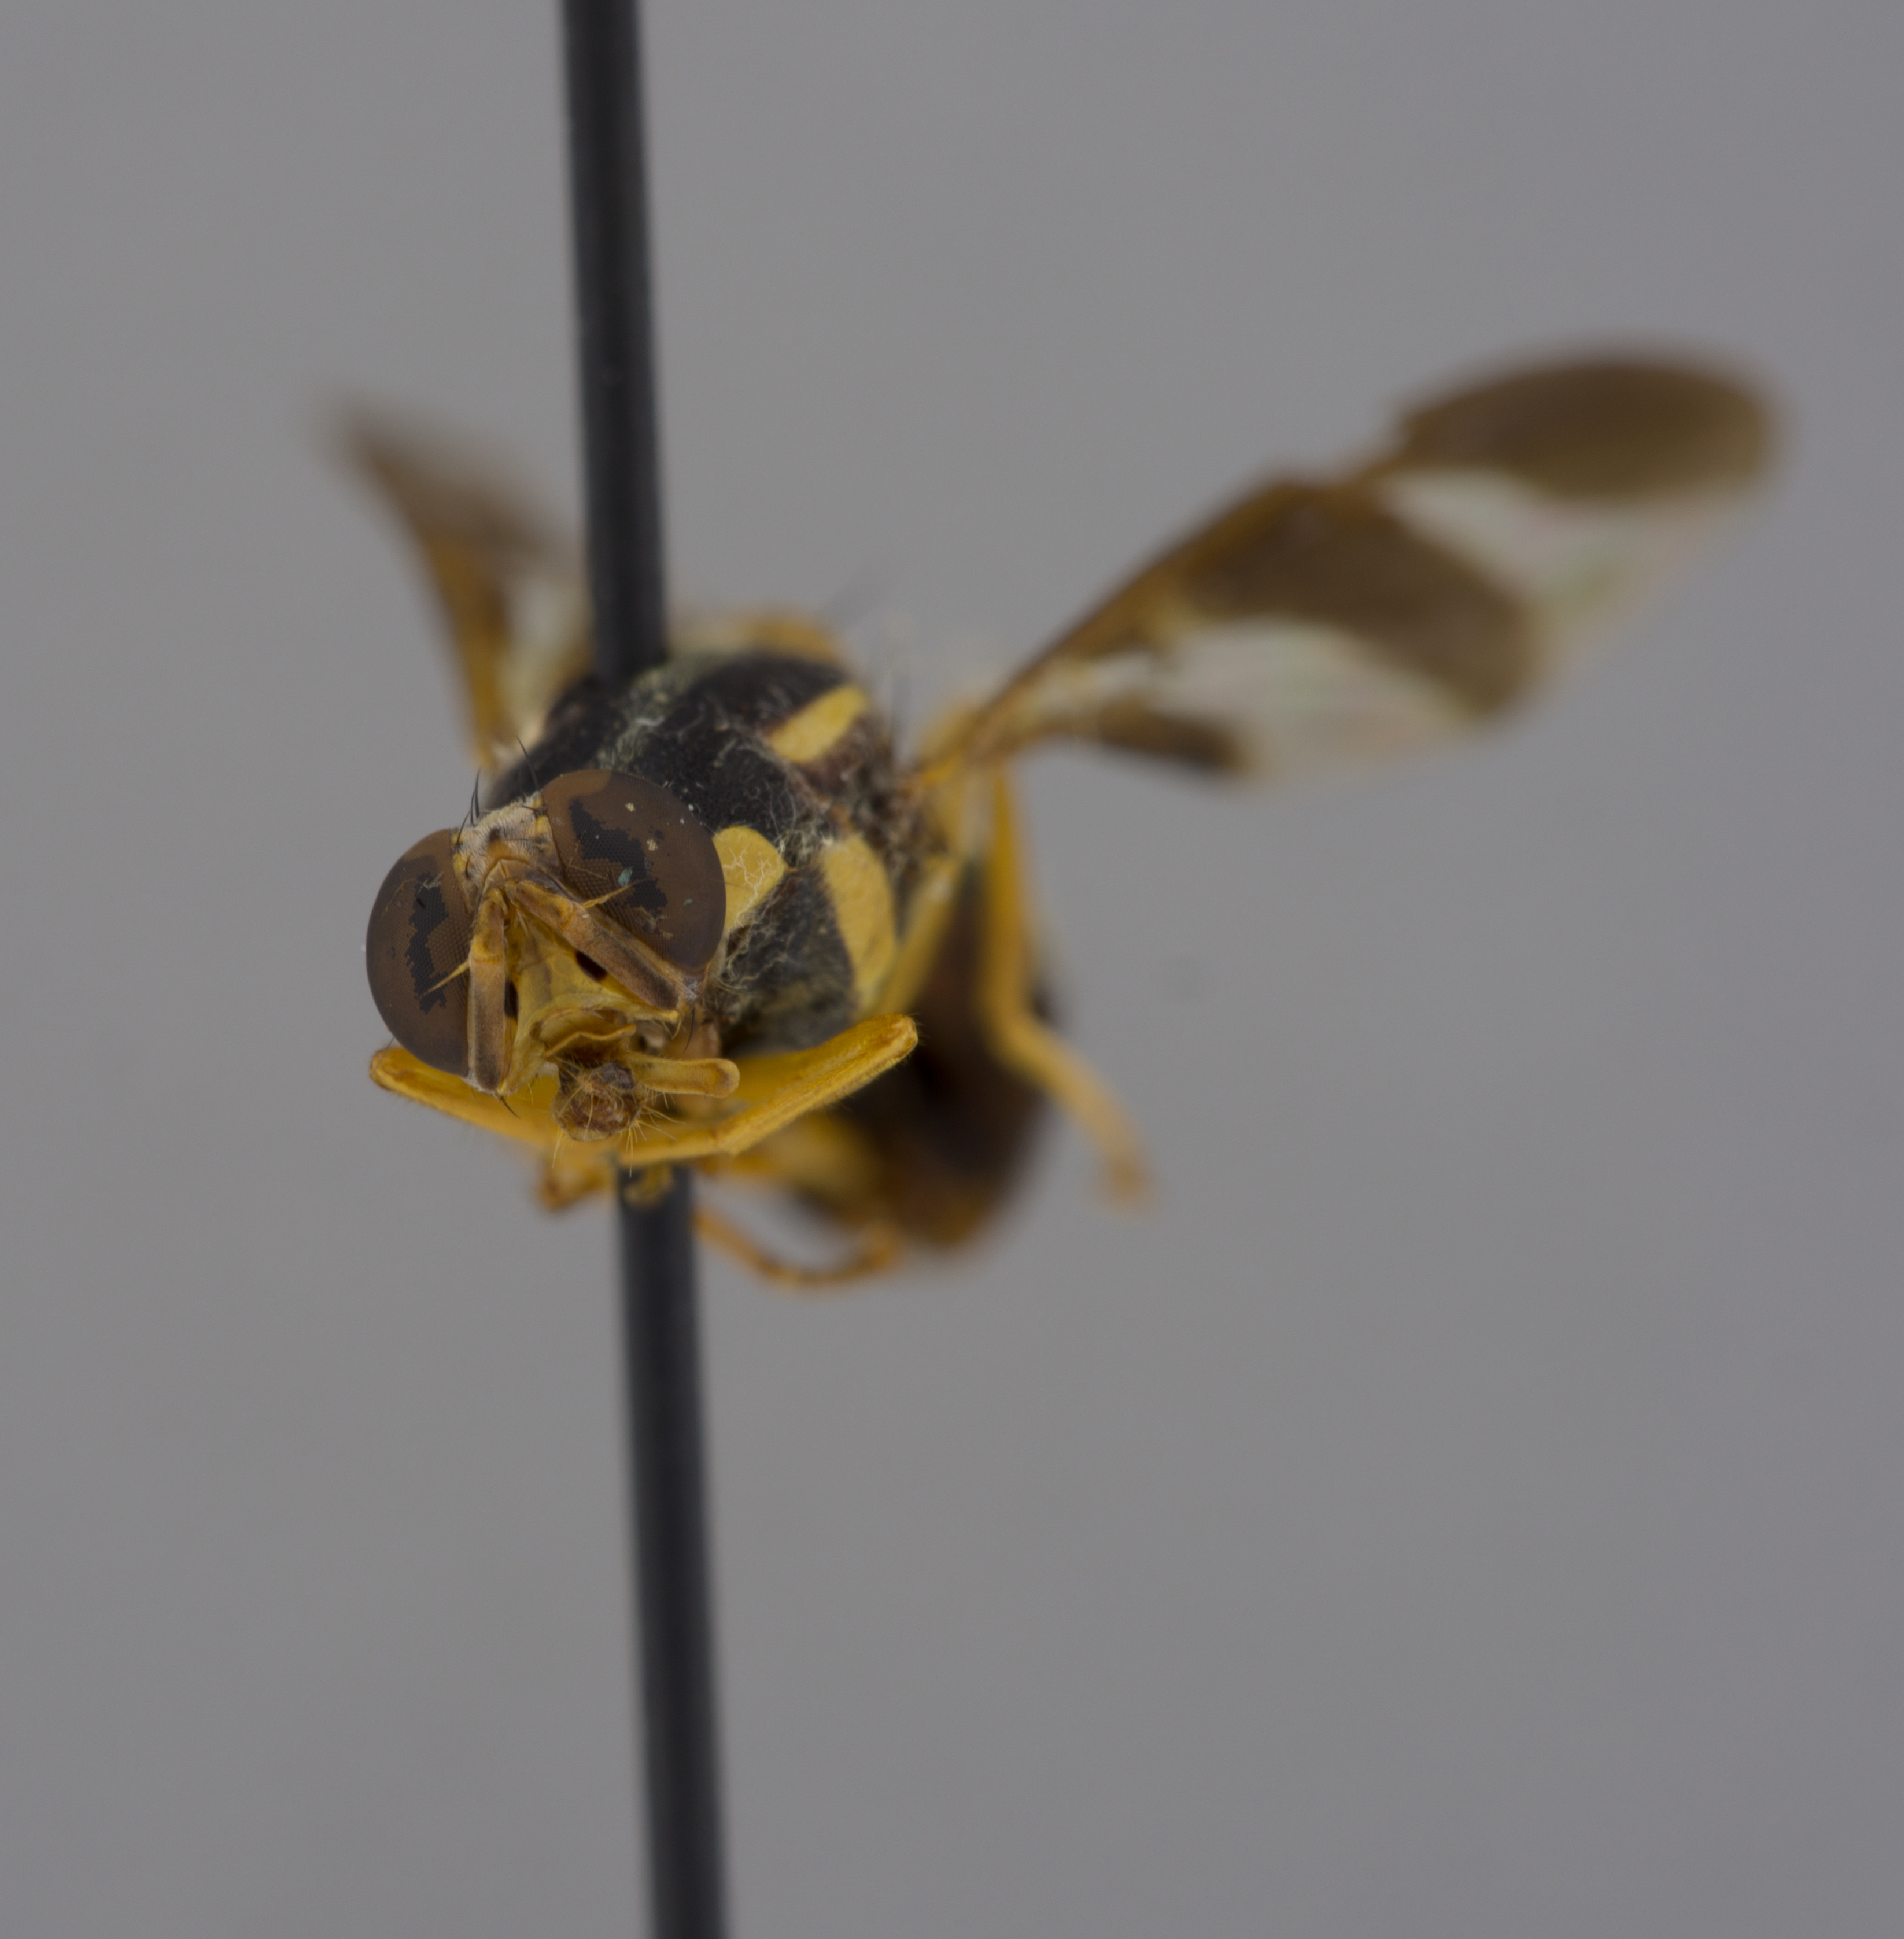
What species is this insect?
Bactrocera decumanus
